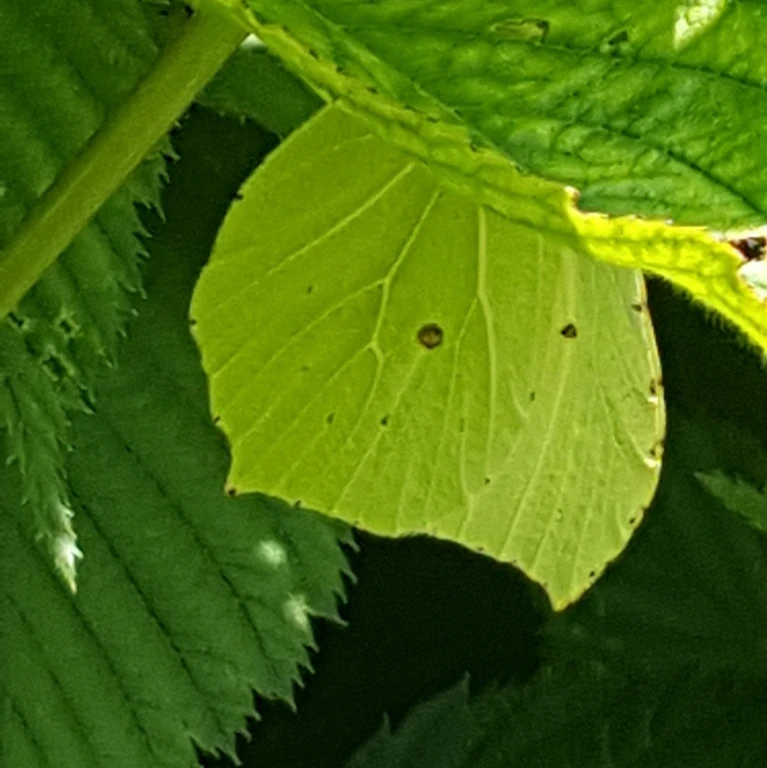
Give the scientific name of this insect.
Gonepteryx rhamni
